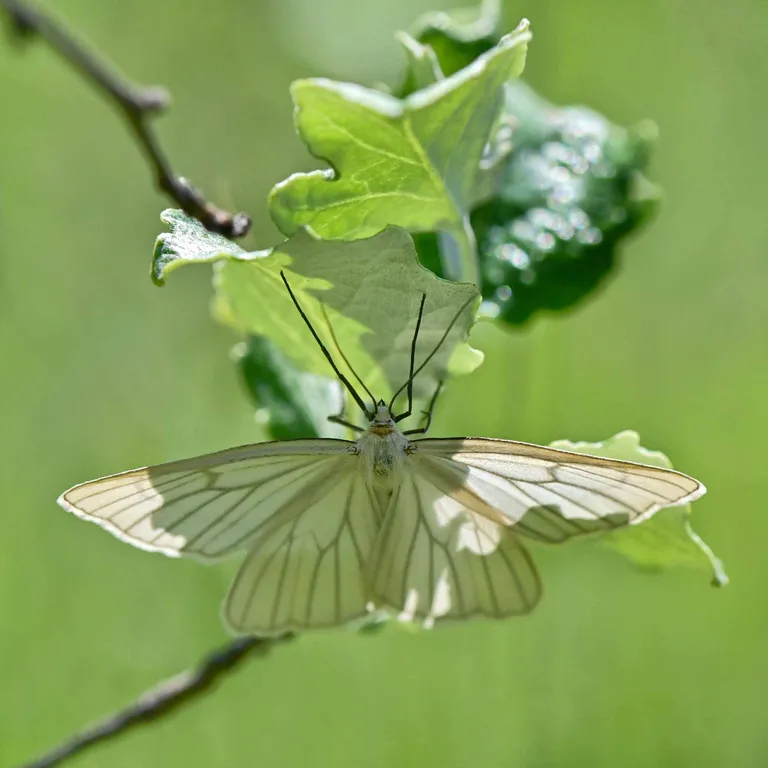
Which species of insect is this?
Siona lineata
